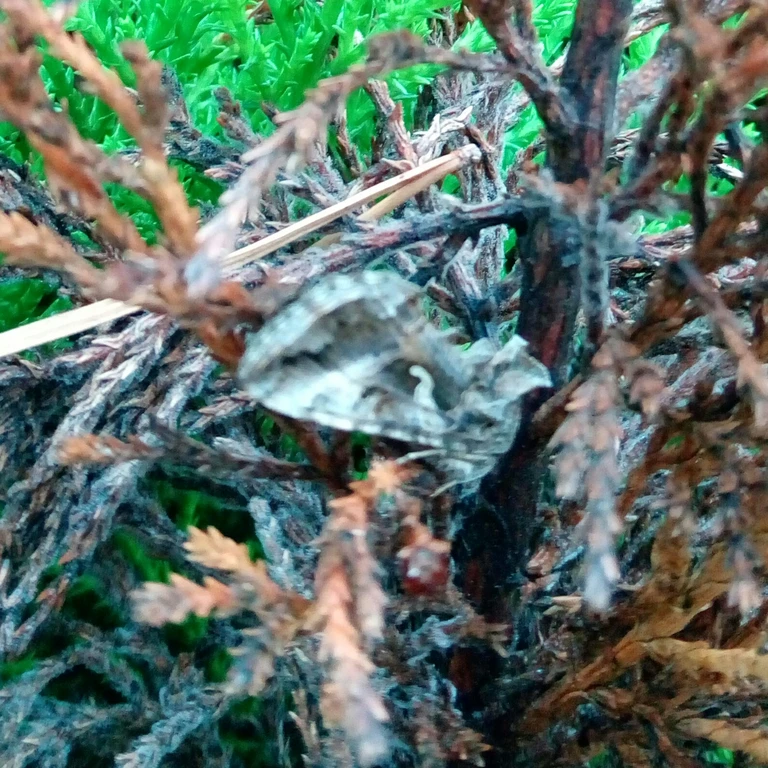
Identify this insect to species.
Autographa gamma
